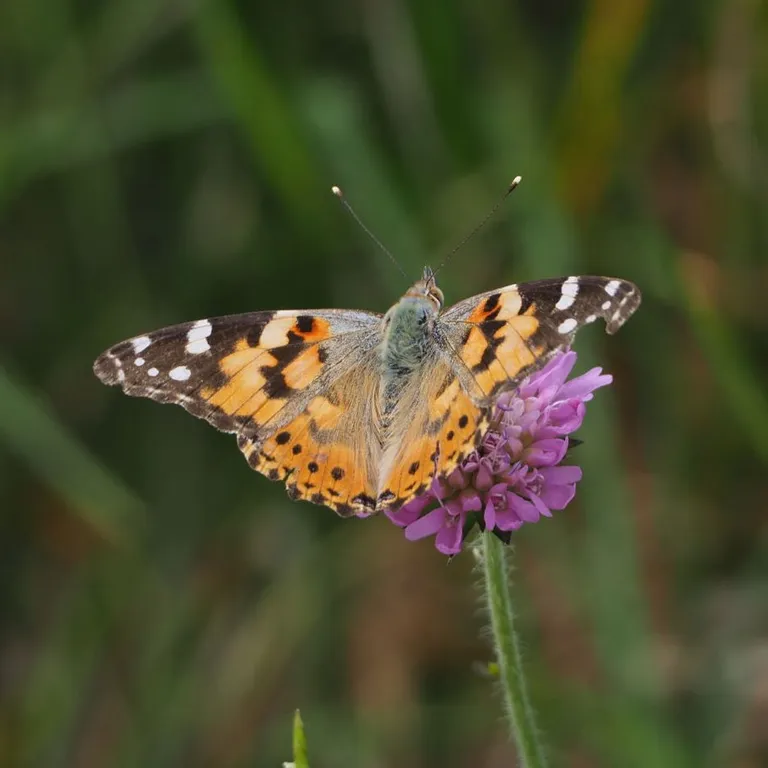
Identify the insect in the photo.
Vanessa cardui
